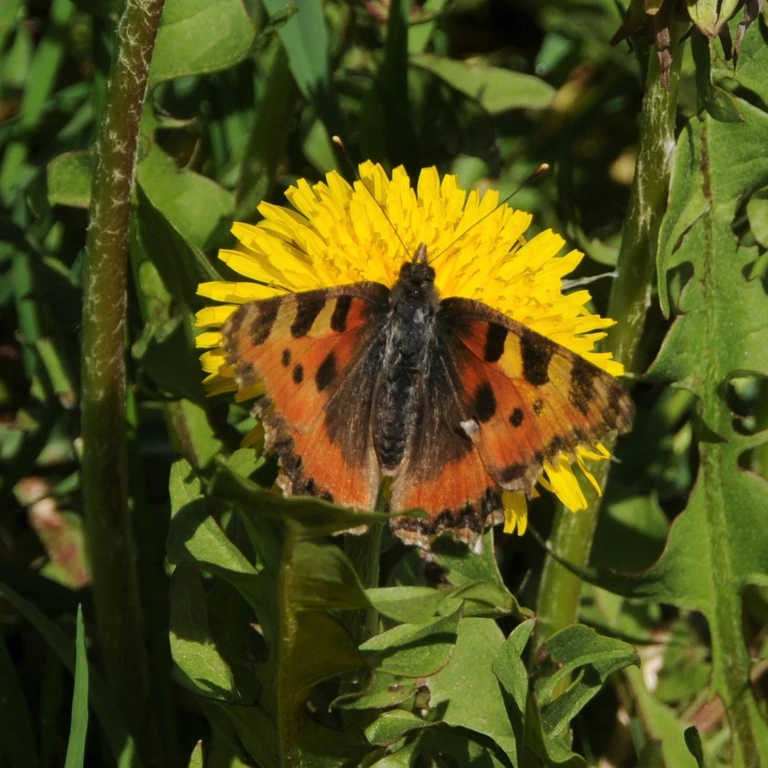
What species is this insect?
Aglais urticae
